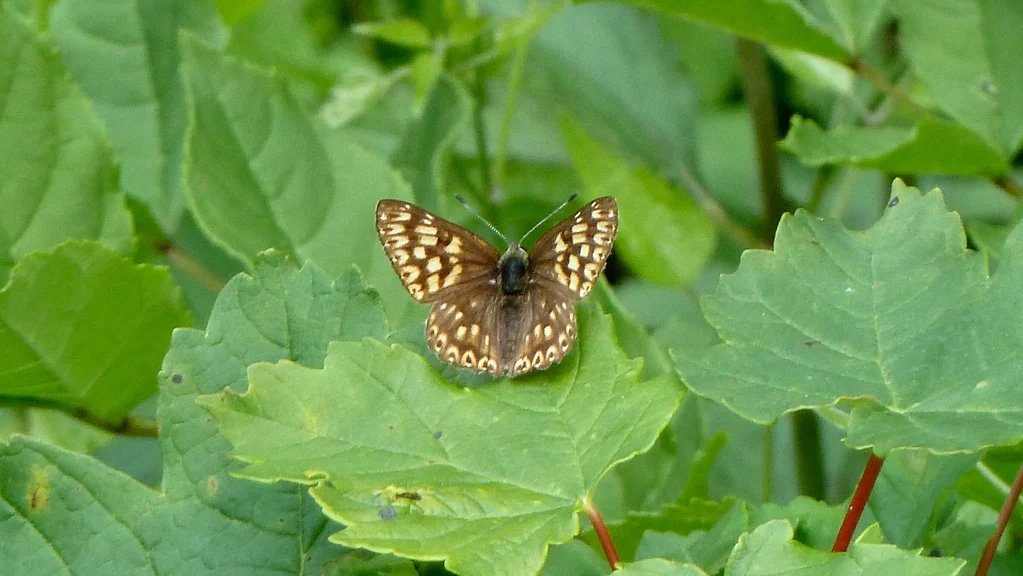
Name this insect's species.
Hamearis lucina
